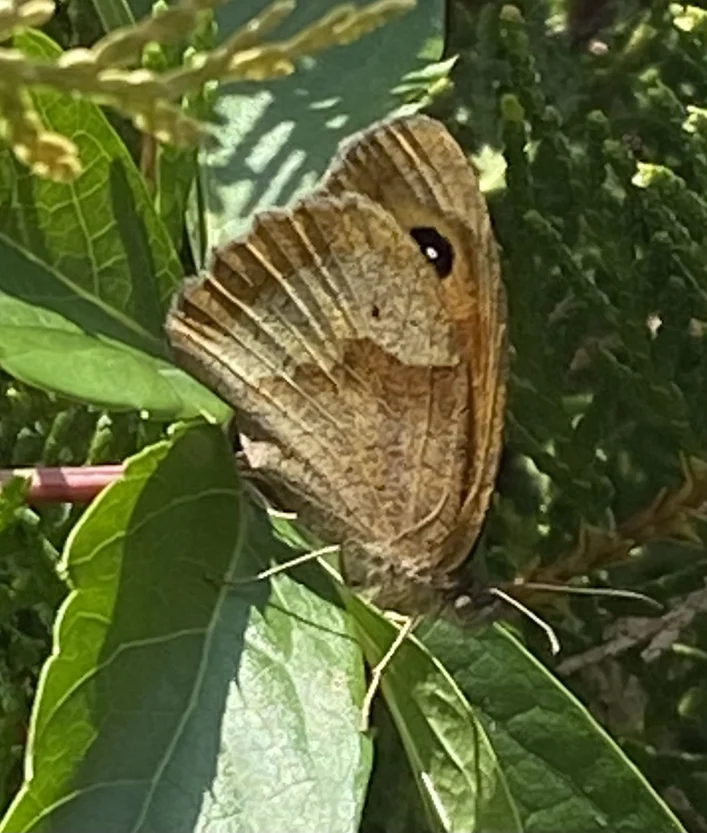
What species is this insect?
Maniola jurtina
